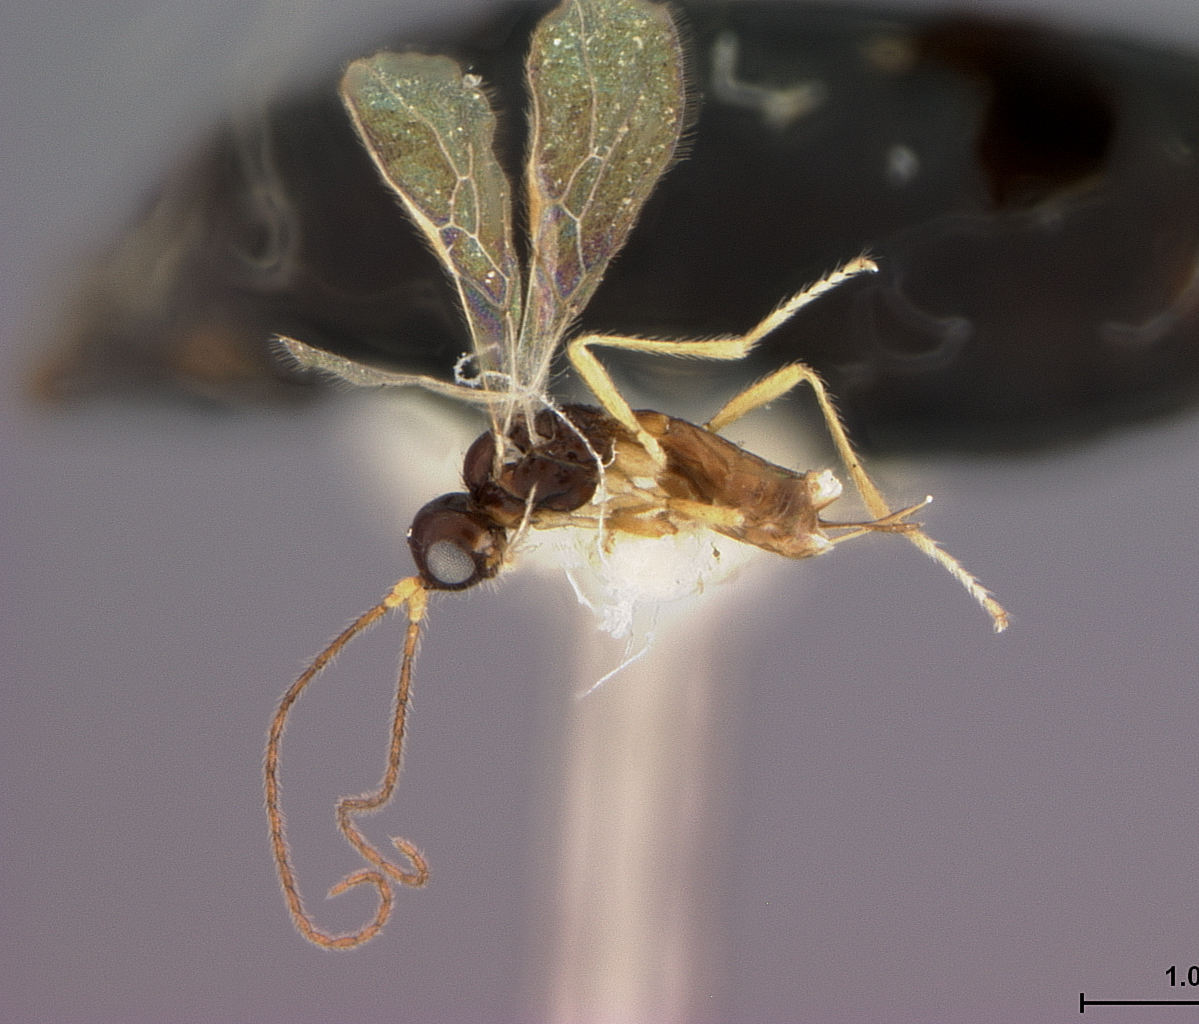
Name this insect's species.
Aphaereta varipedis
